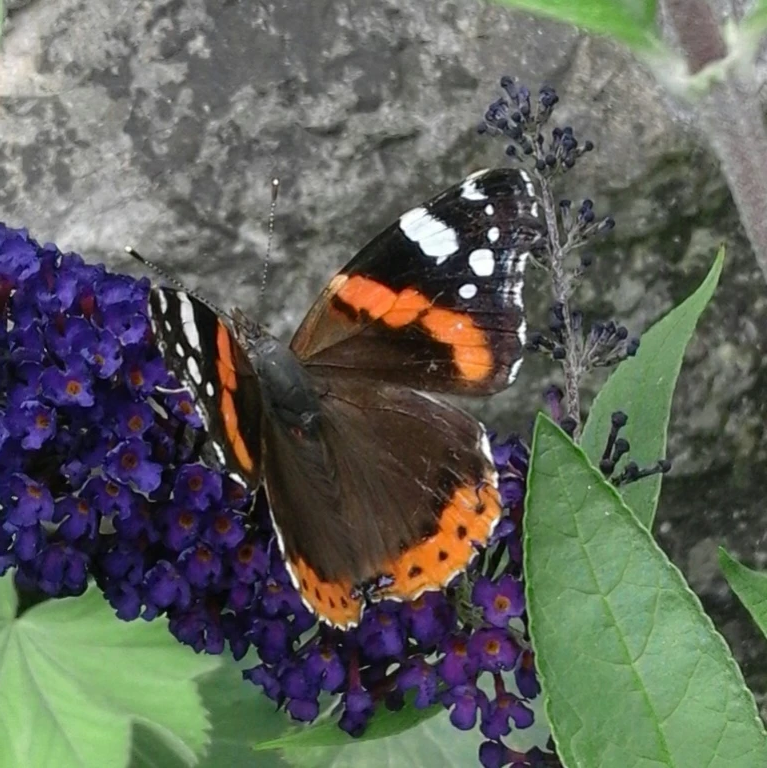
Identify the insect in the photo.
Vanessa atalanta
